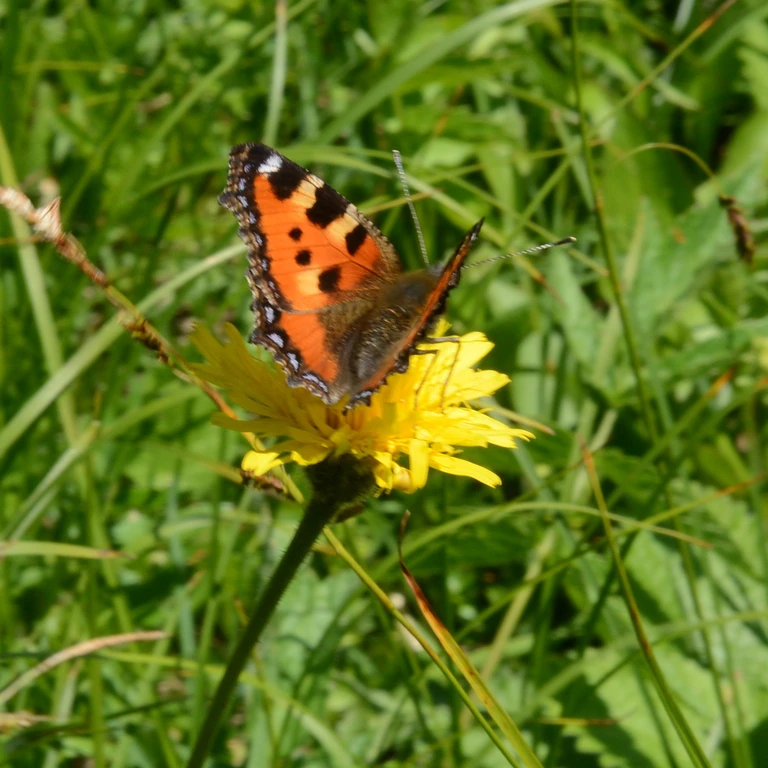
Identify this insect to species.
Aglais urticae
